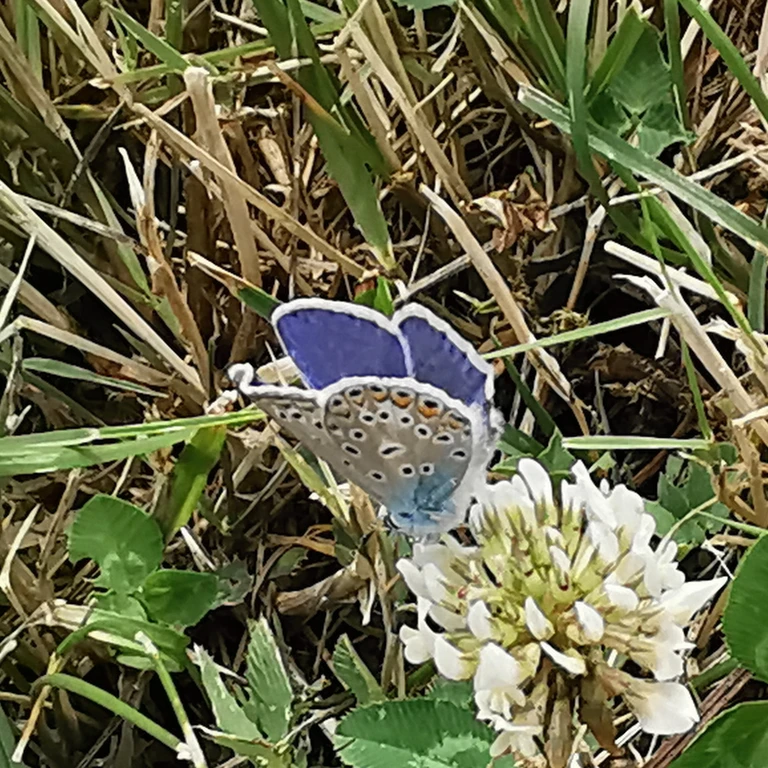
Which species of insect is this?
Polyommatus icarus
